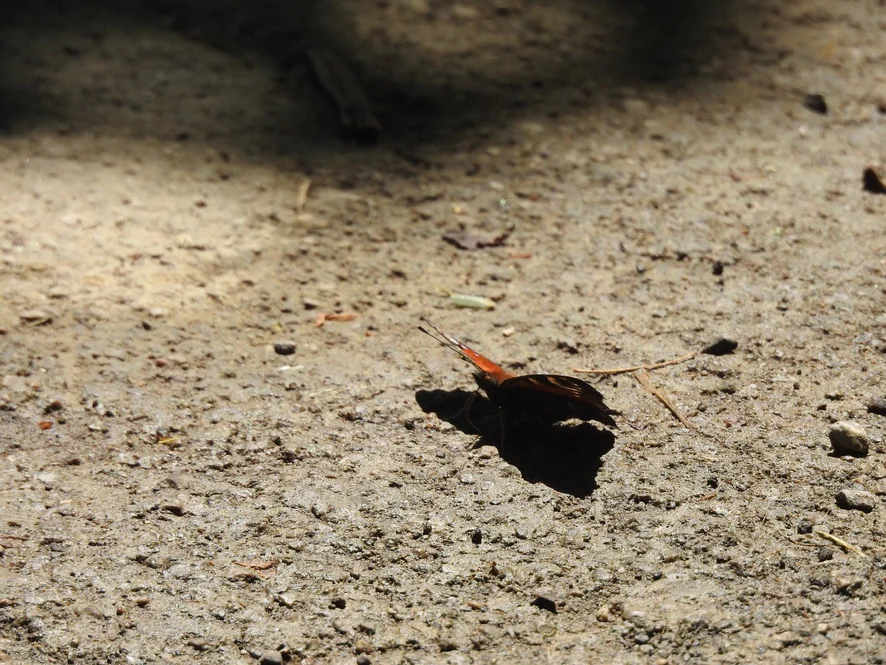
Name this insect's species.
Aglais io
